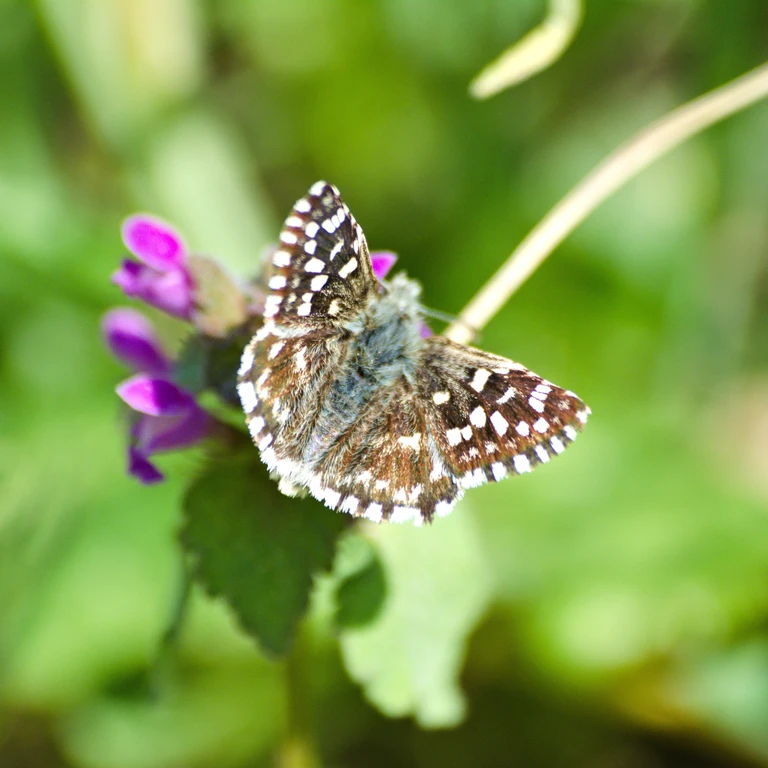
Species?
Pyrgus malvae
